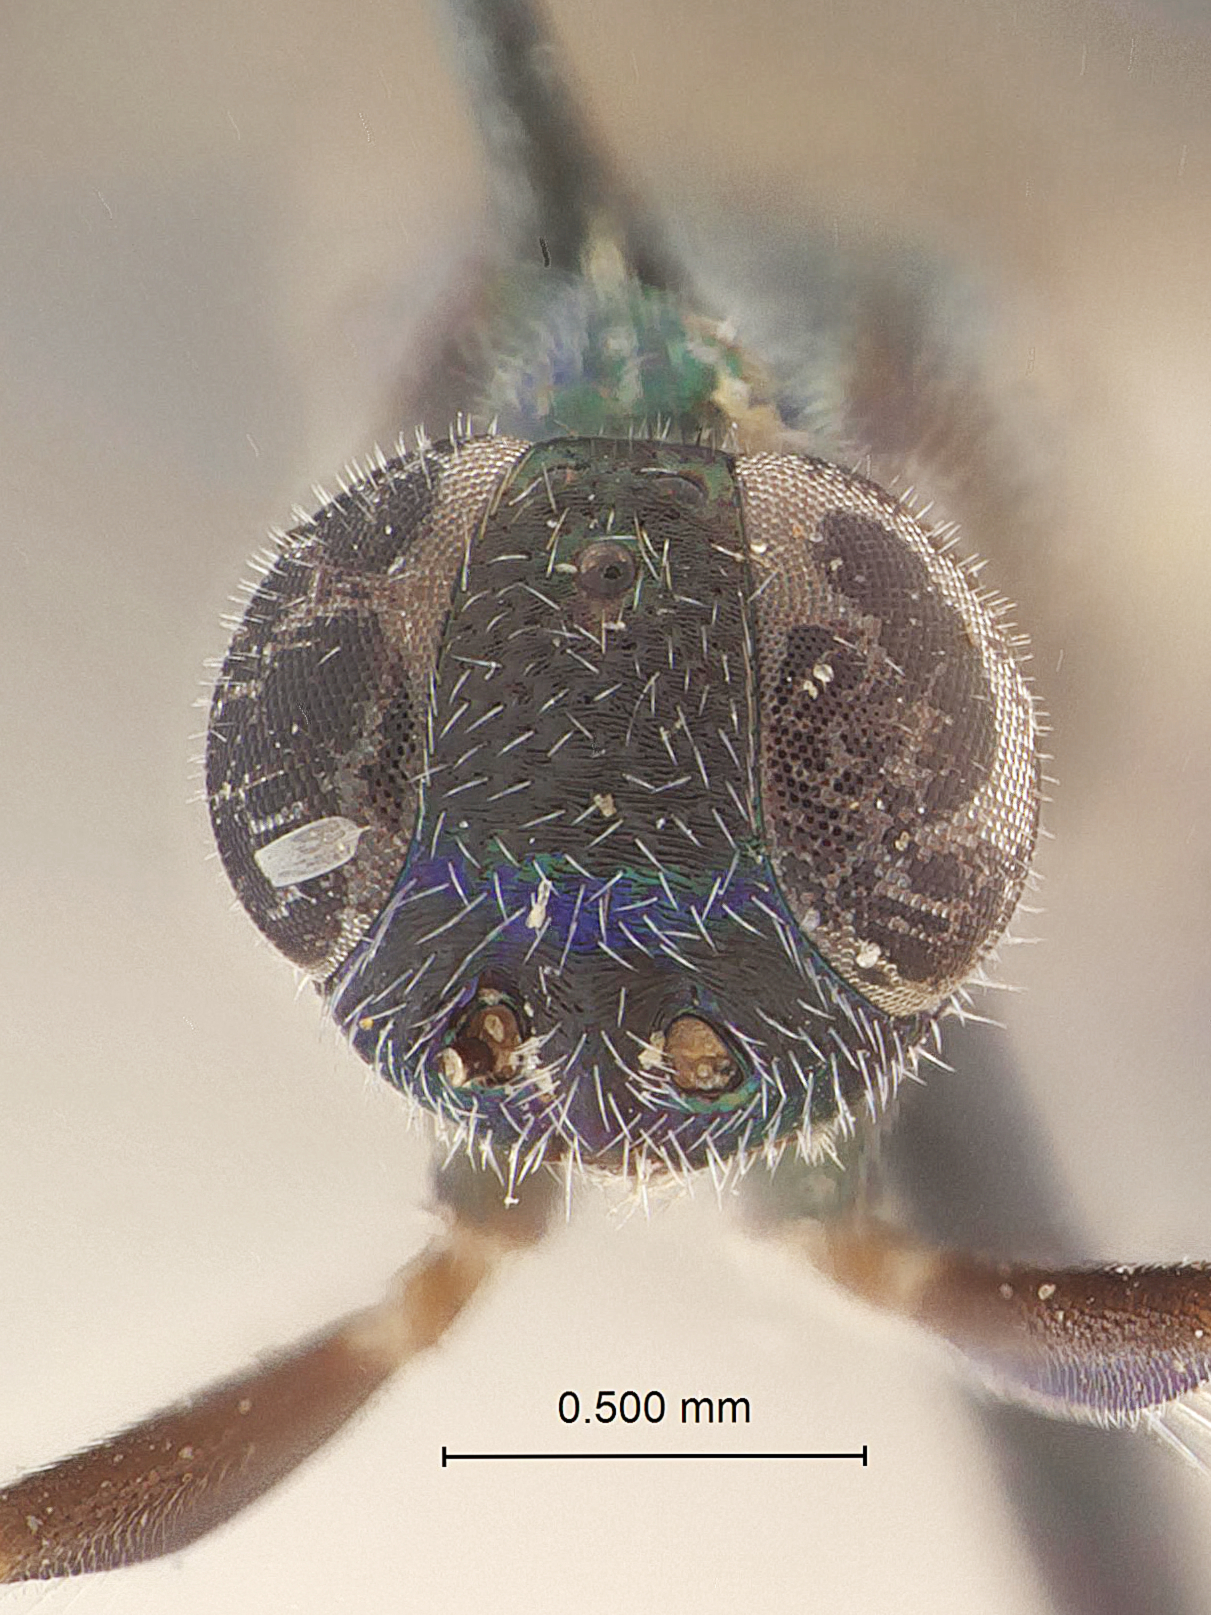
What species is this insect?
Metapelma strychnocola
